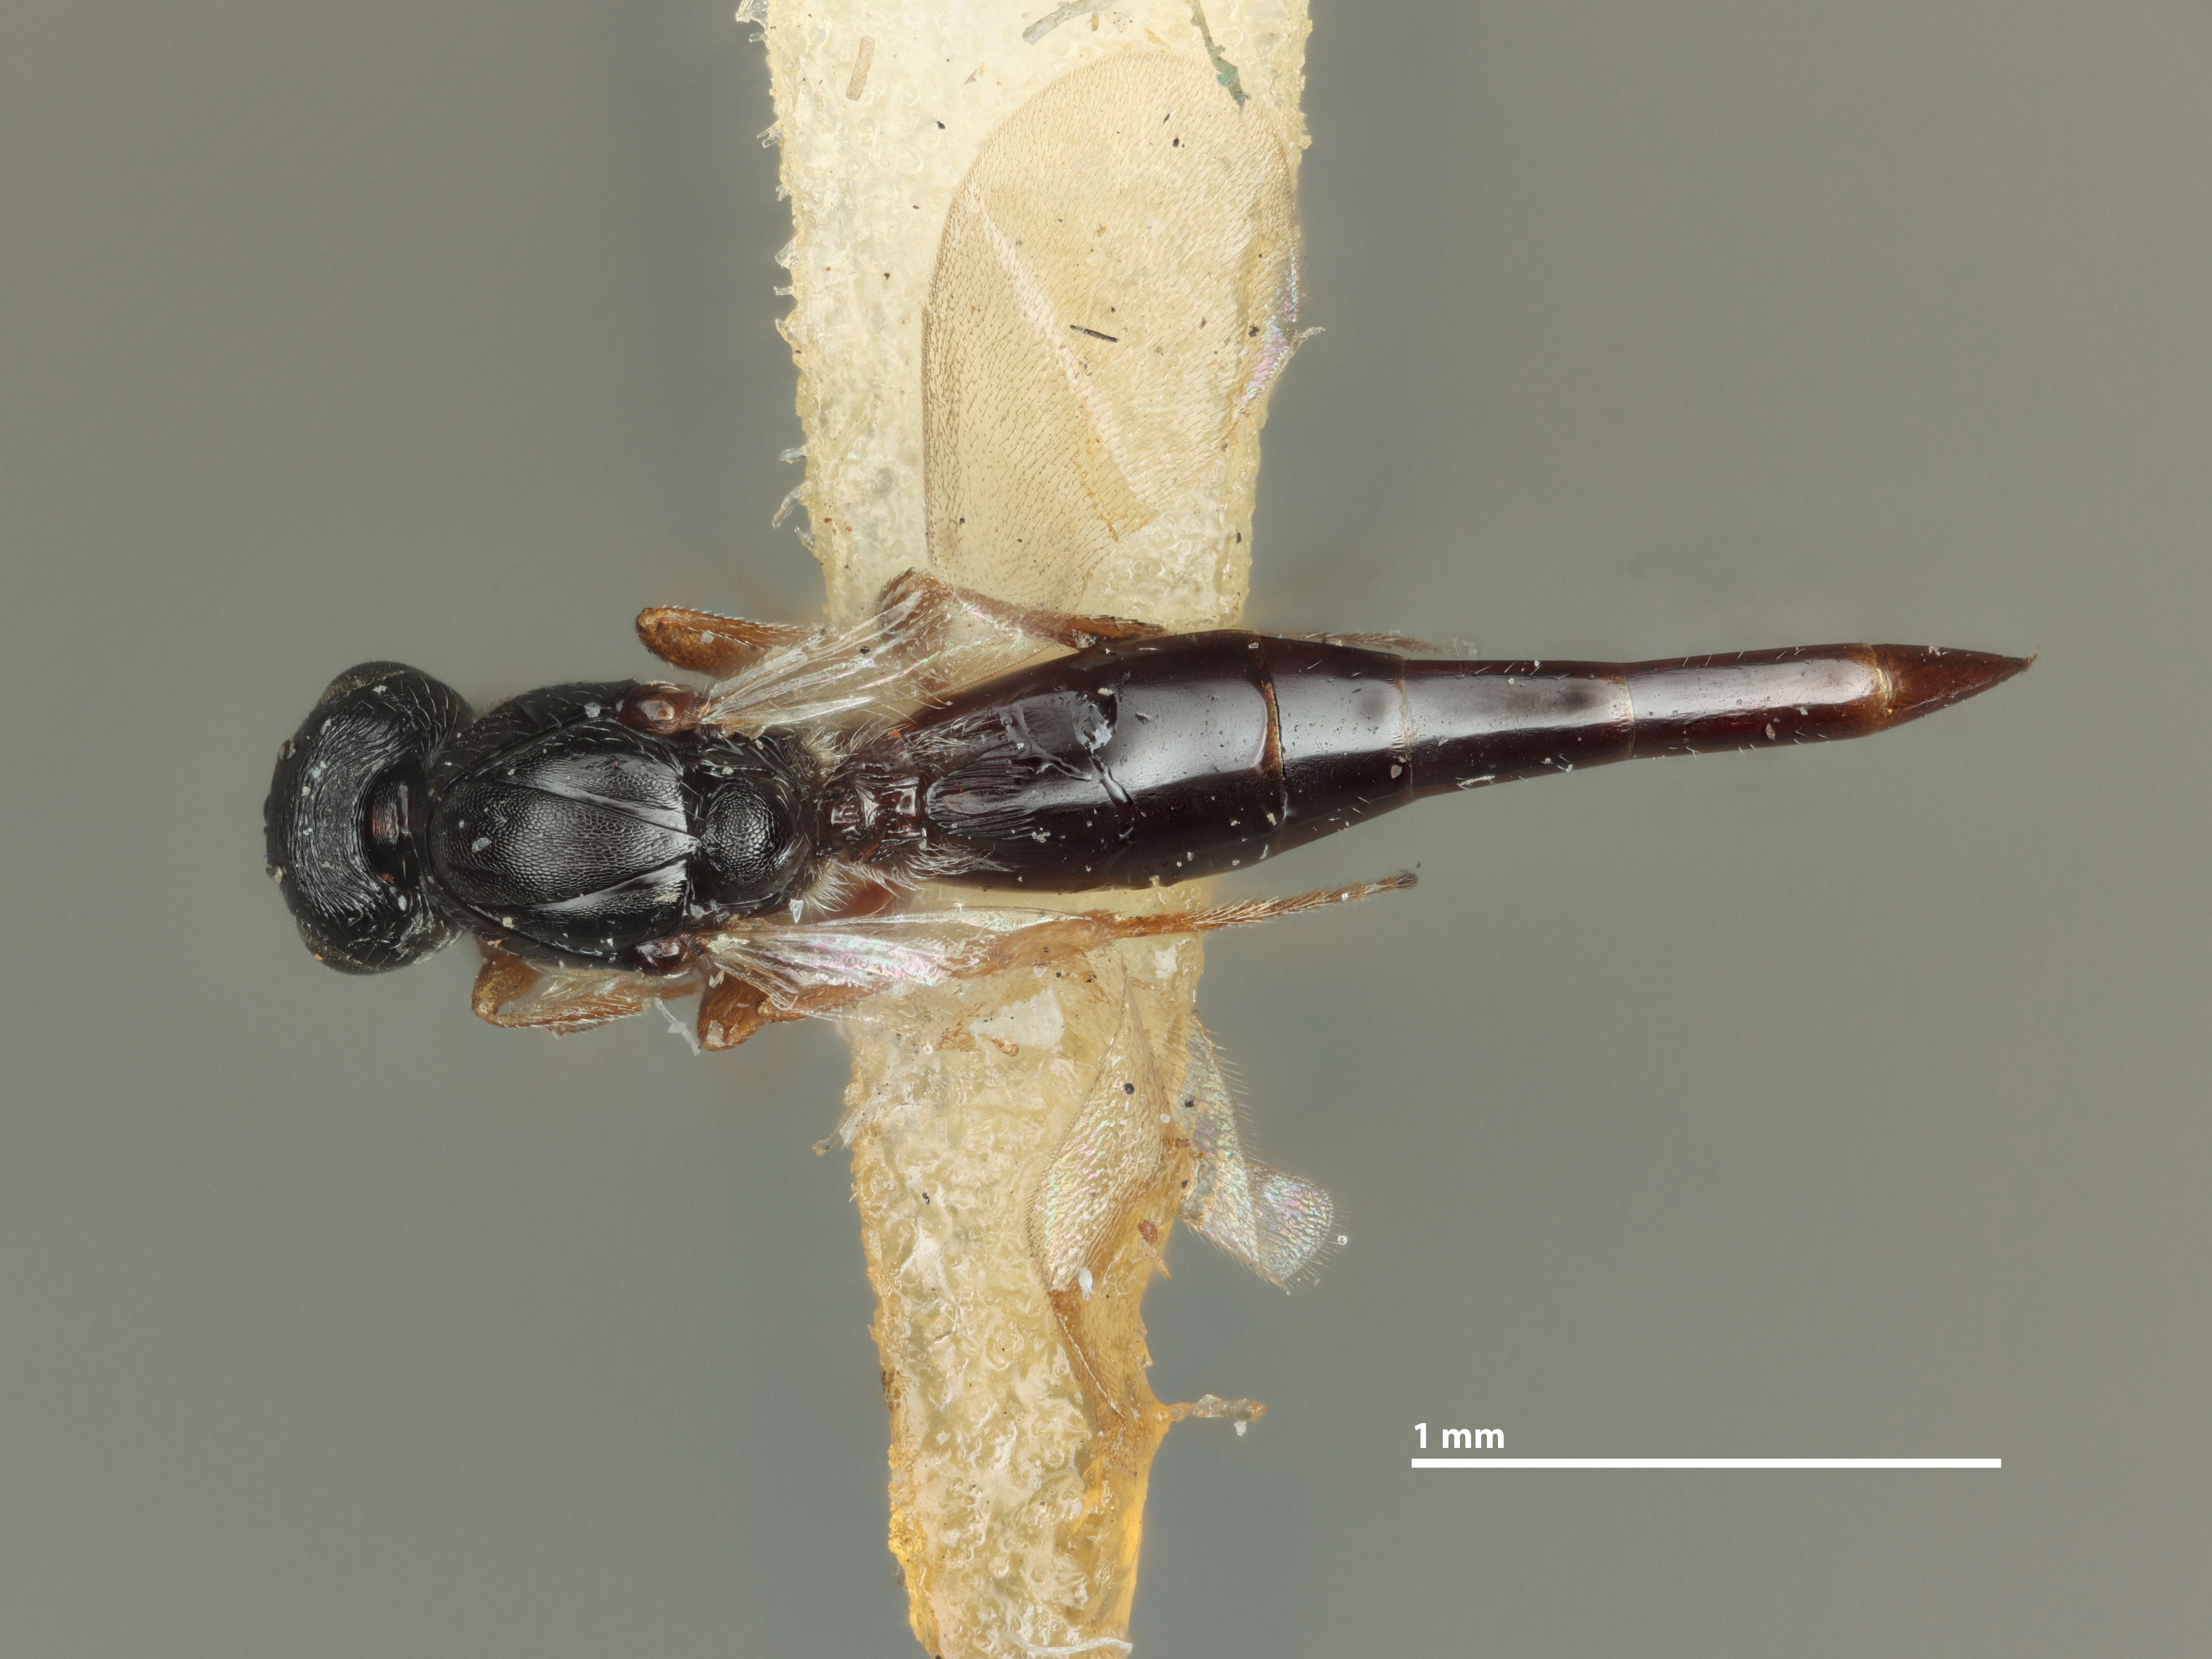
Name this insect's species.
Ectadius canadensis
